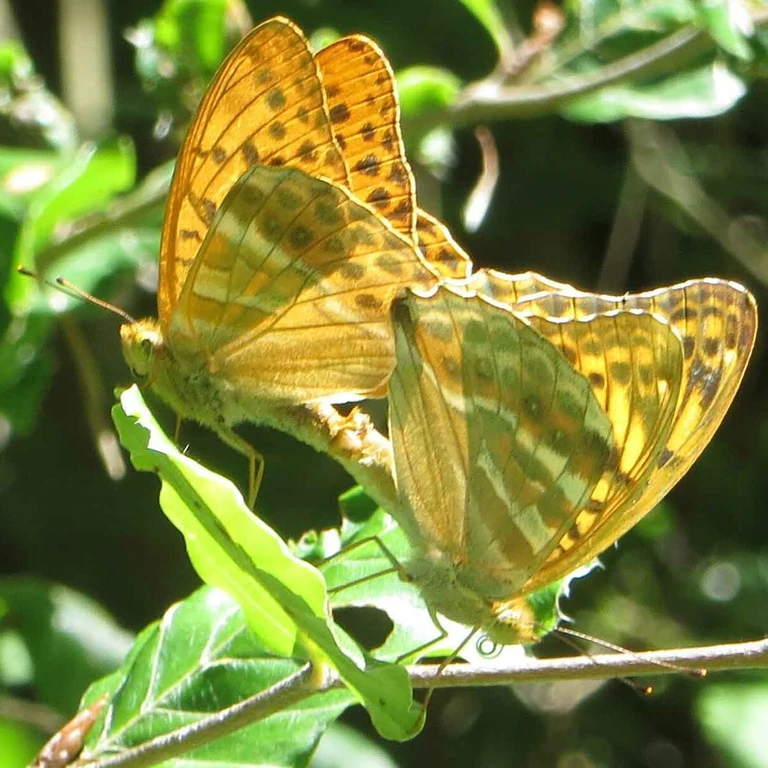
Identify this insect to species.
Argynnis paphia
